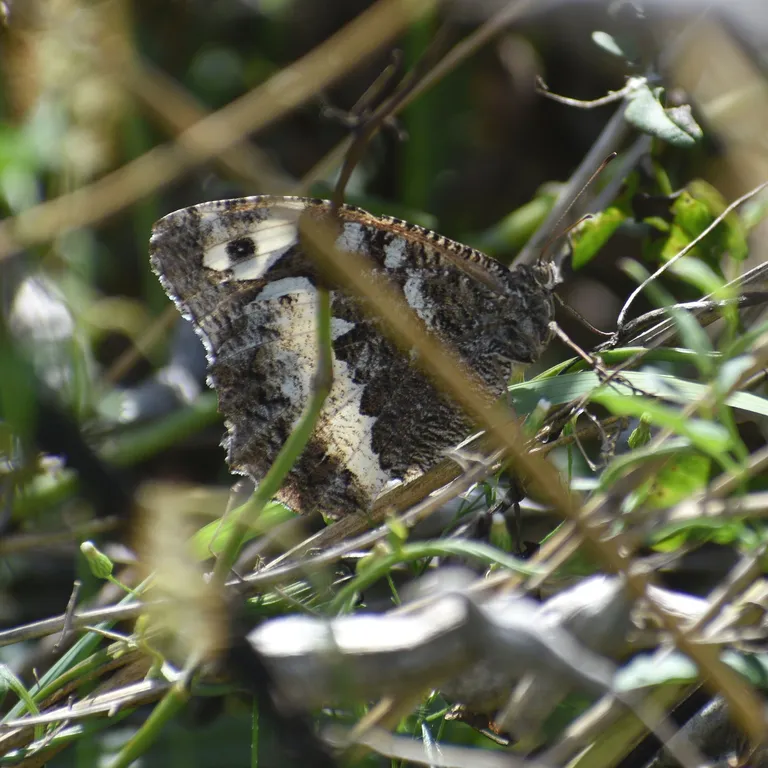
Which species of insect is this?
Brintesia circe
